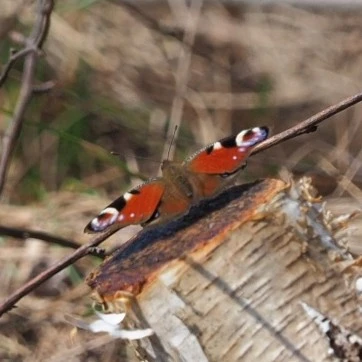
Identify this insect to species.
Aglais io
